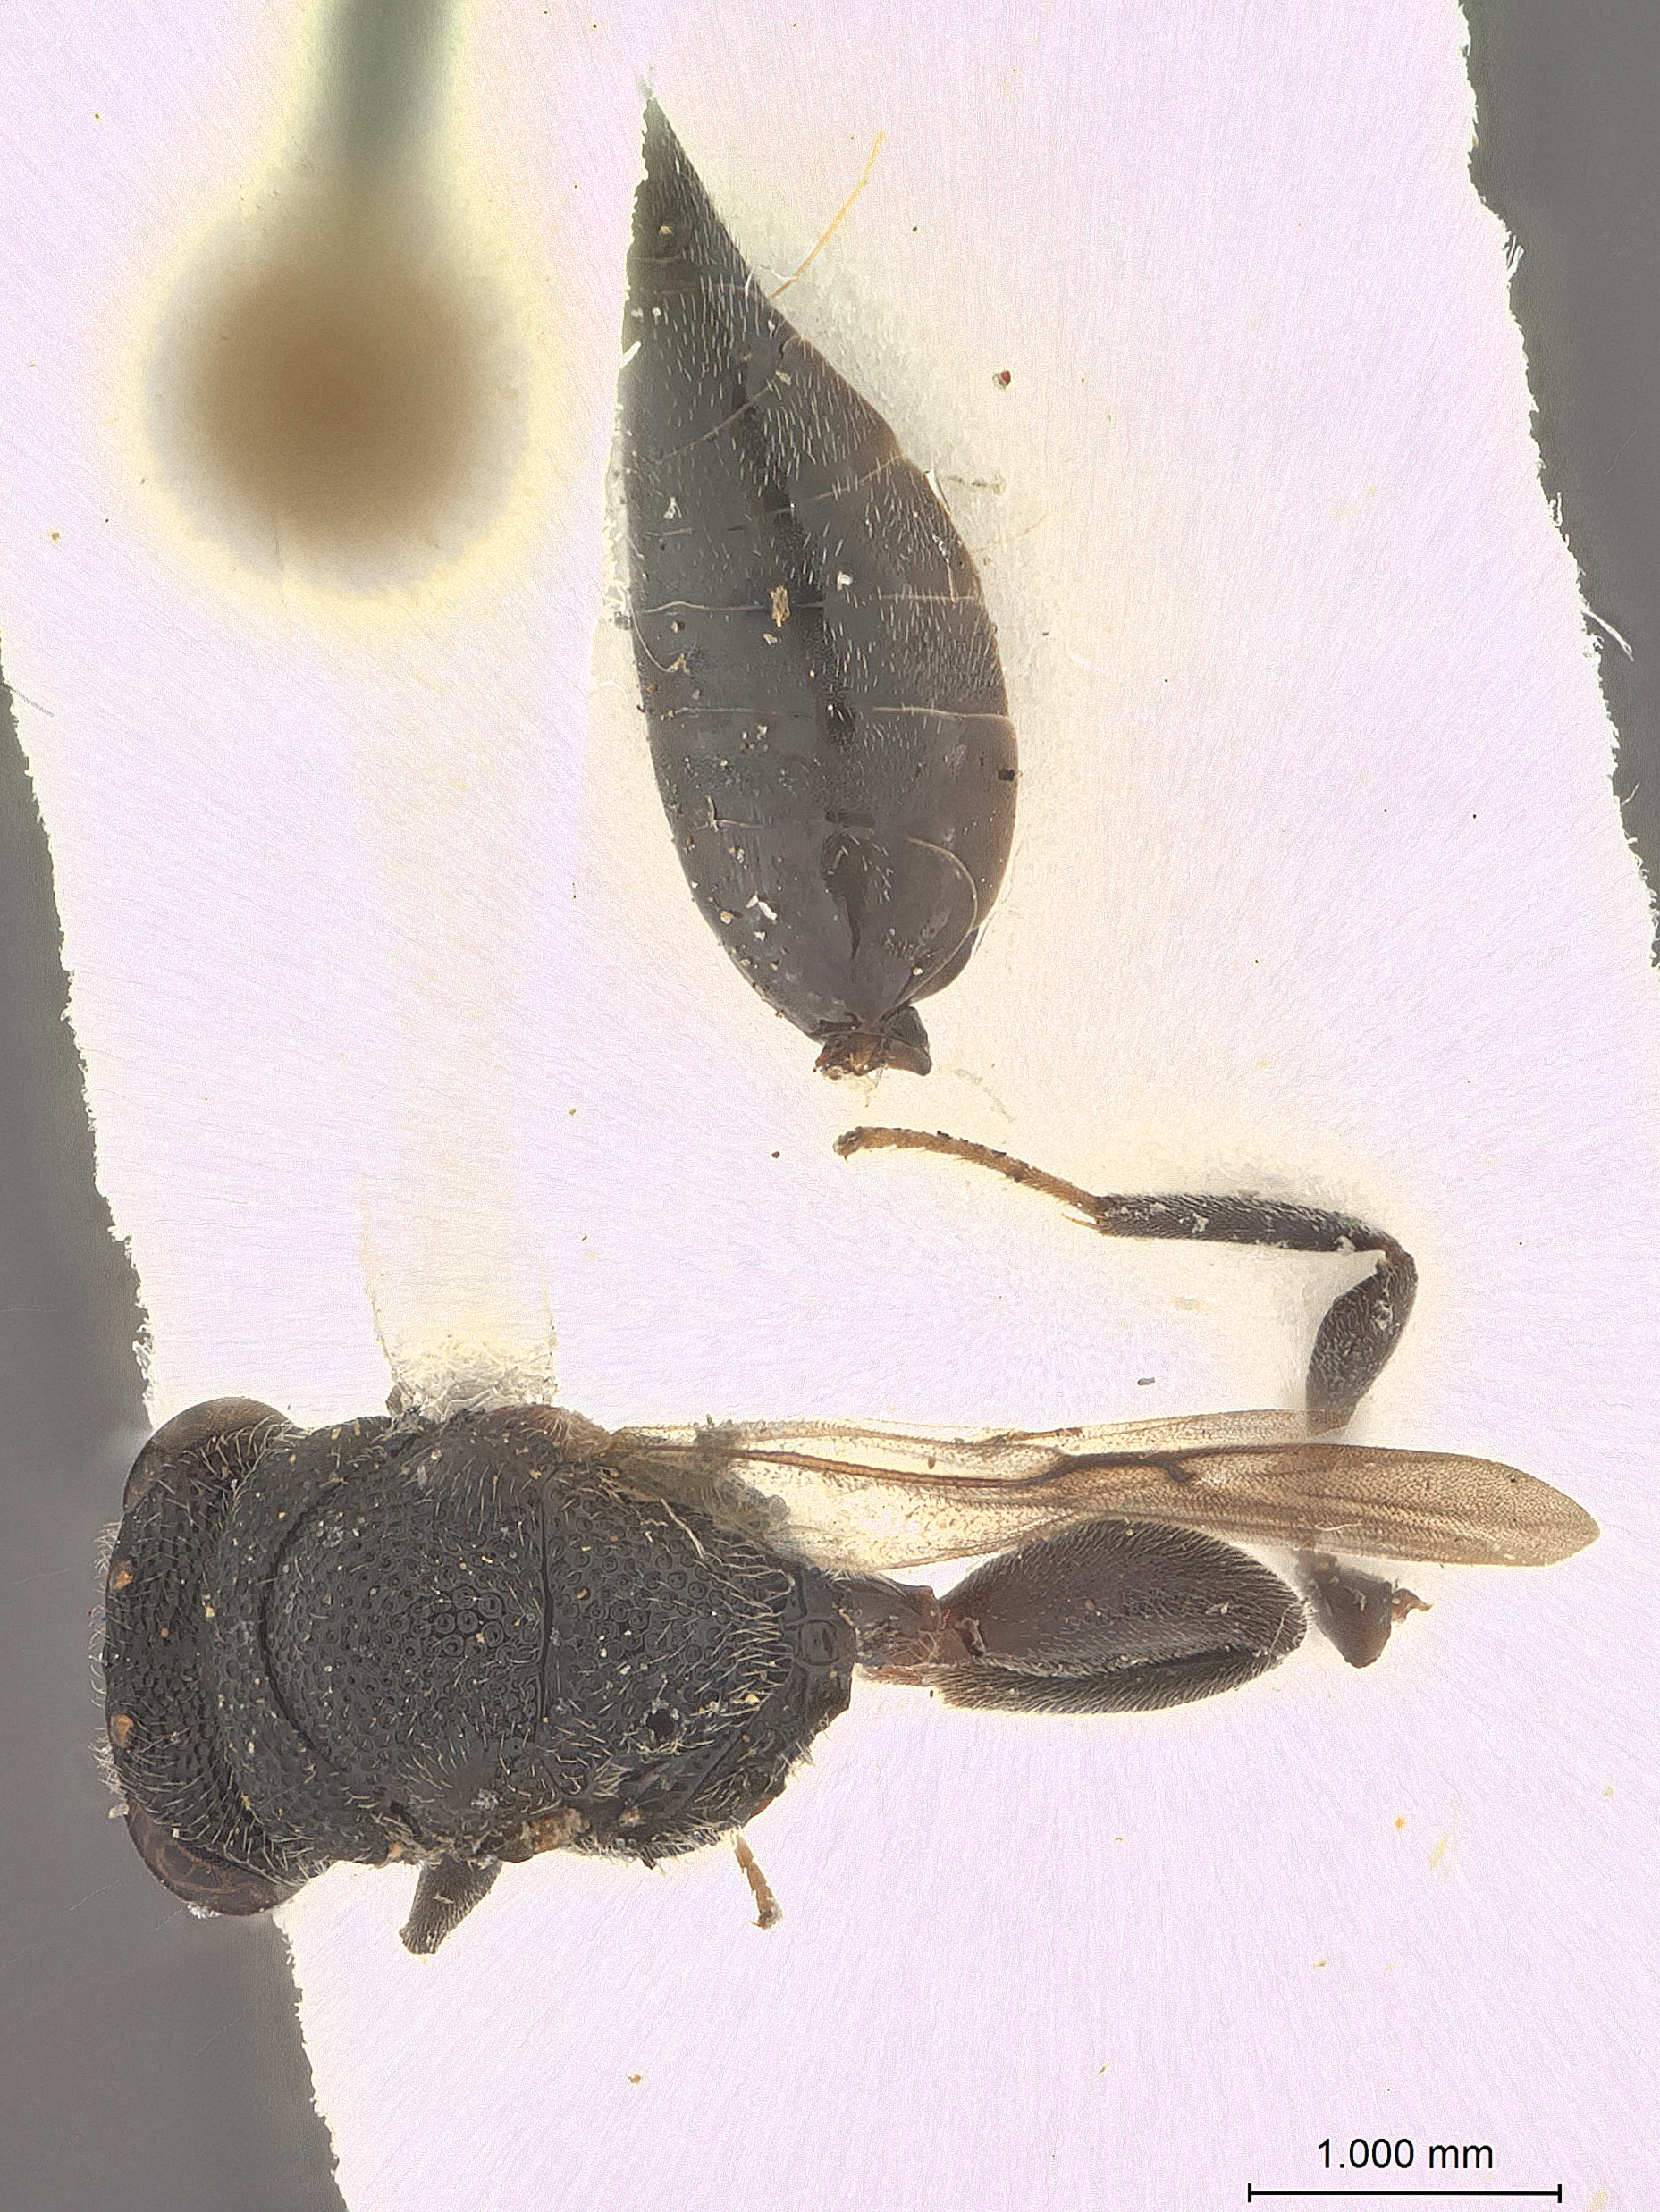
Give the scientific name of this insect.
Eugastrochalcis secundus
